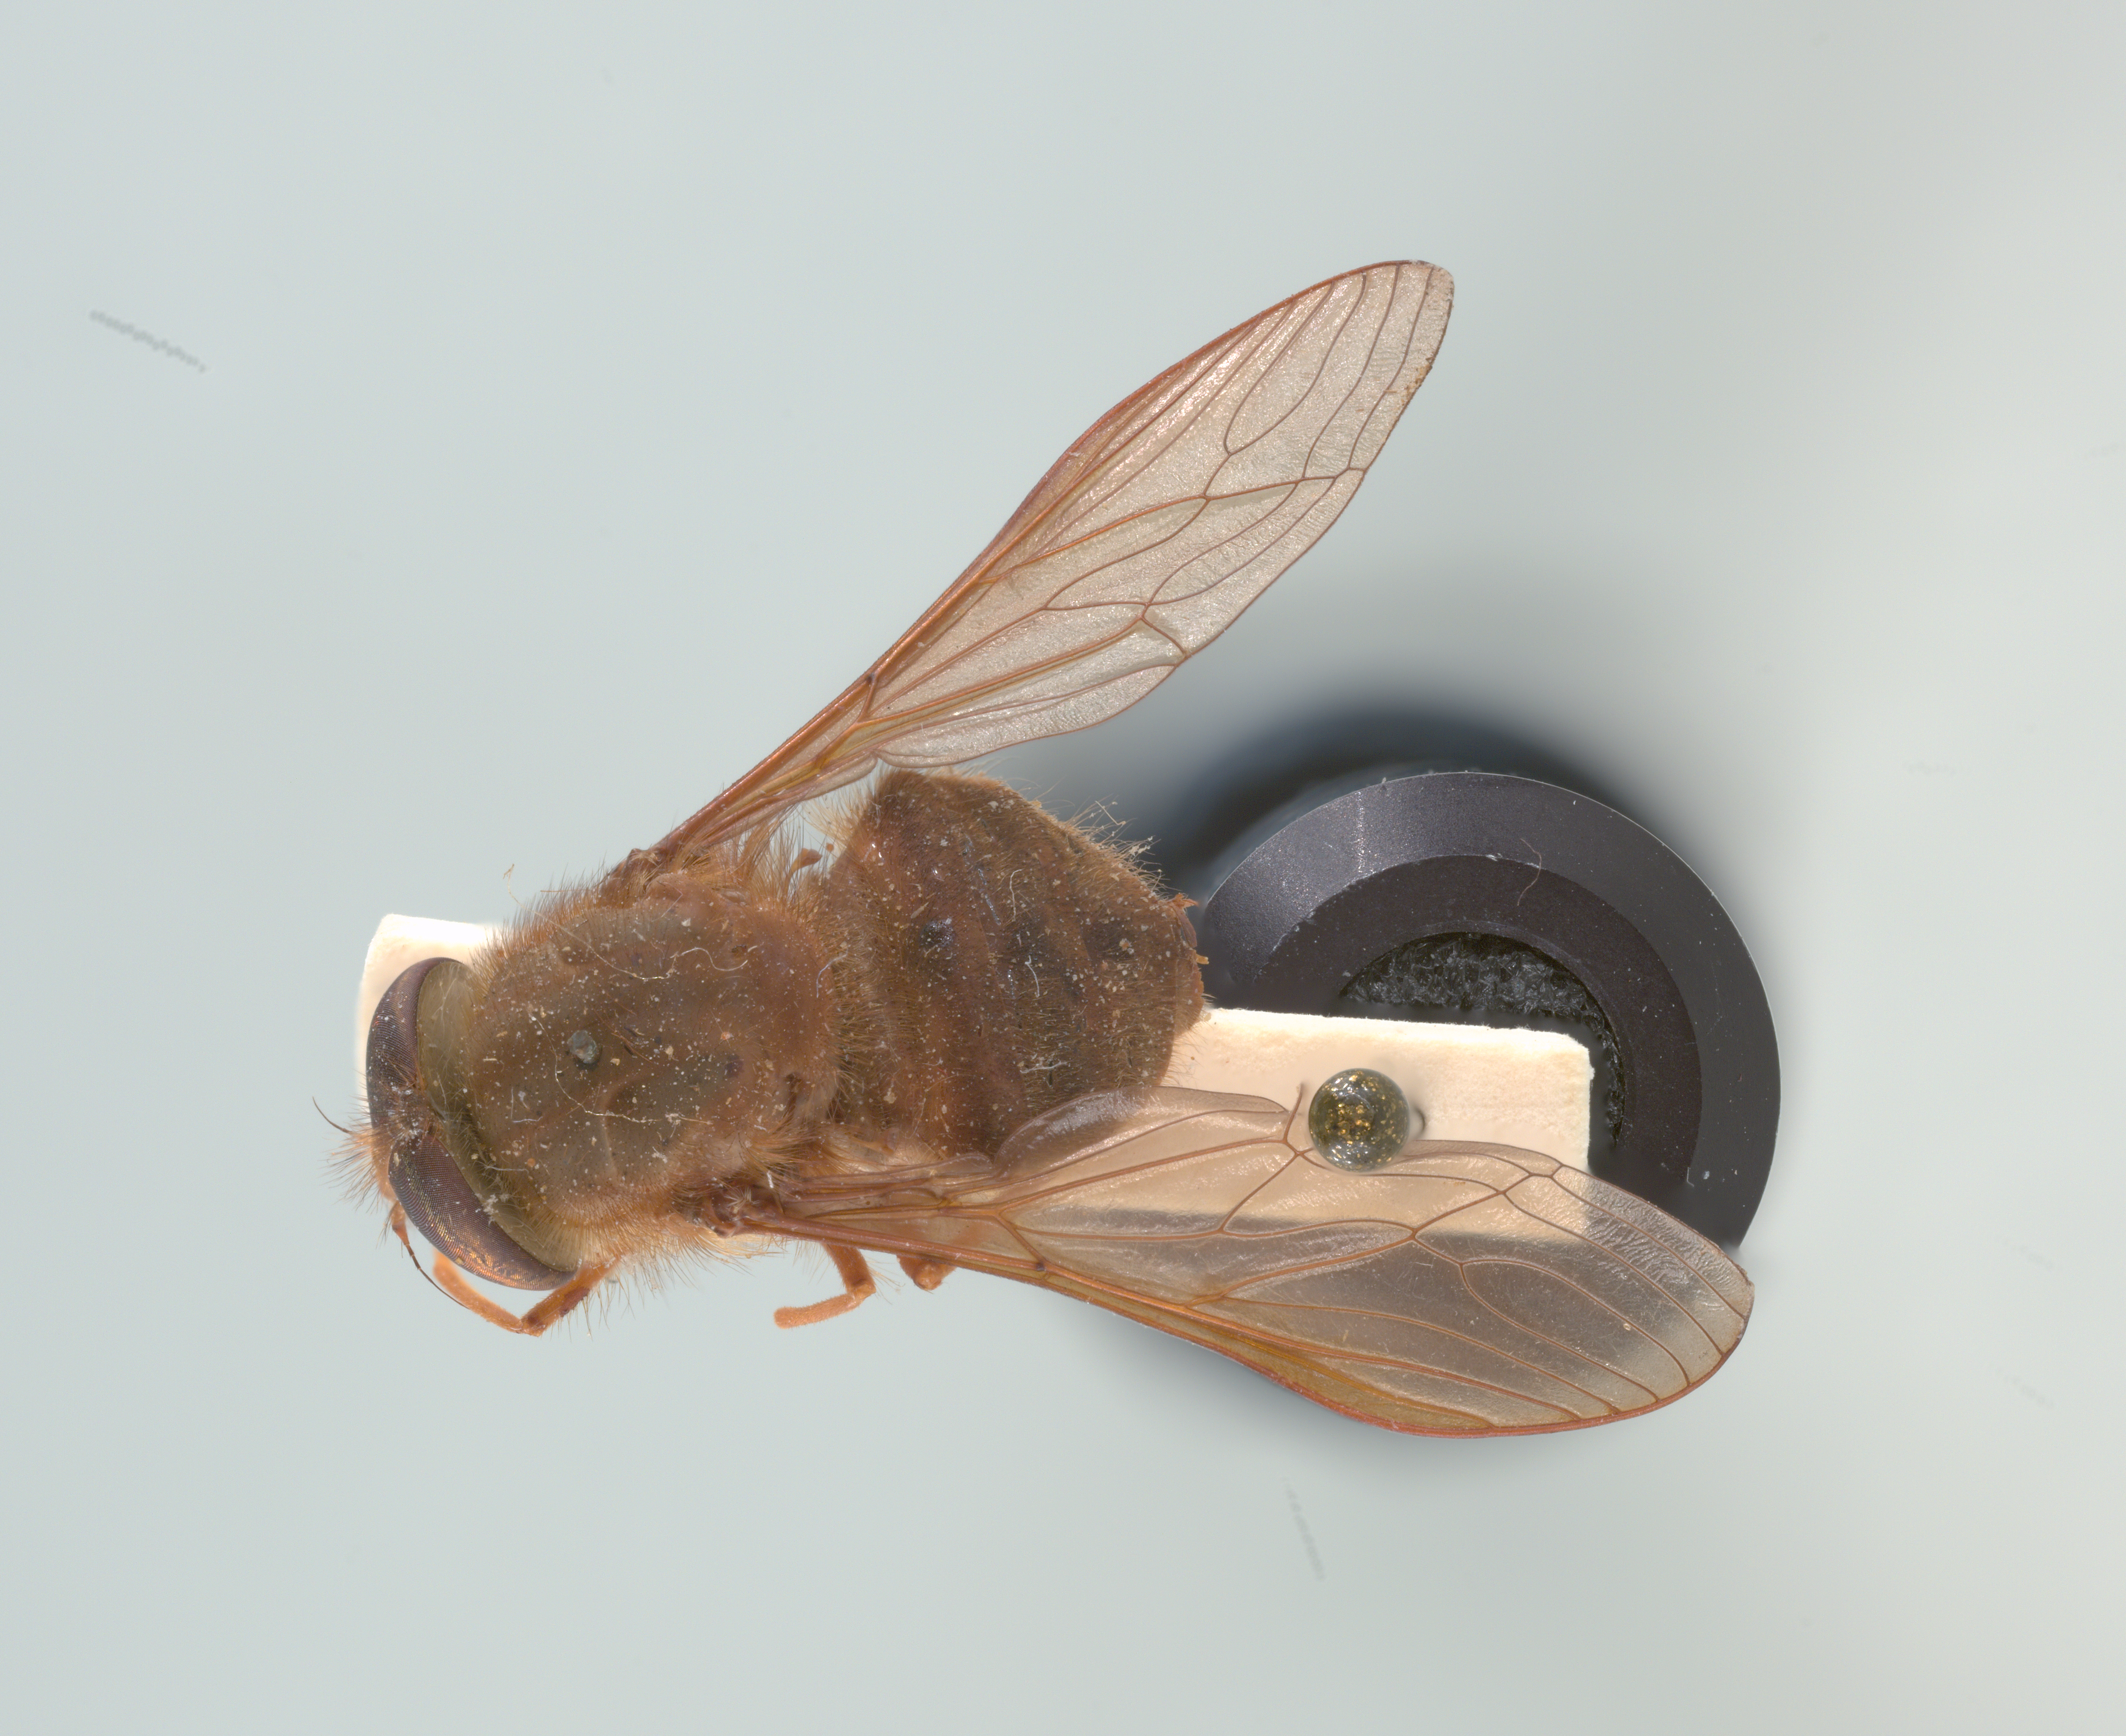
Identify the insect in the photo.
Prosoeca difficile (also Stenobasipteron difficile)
